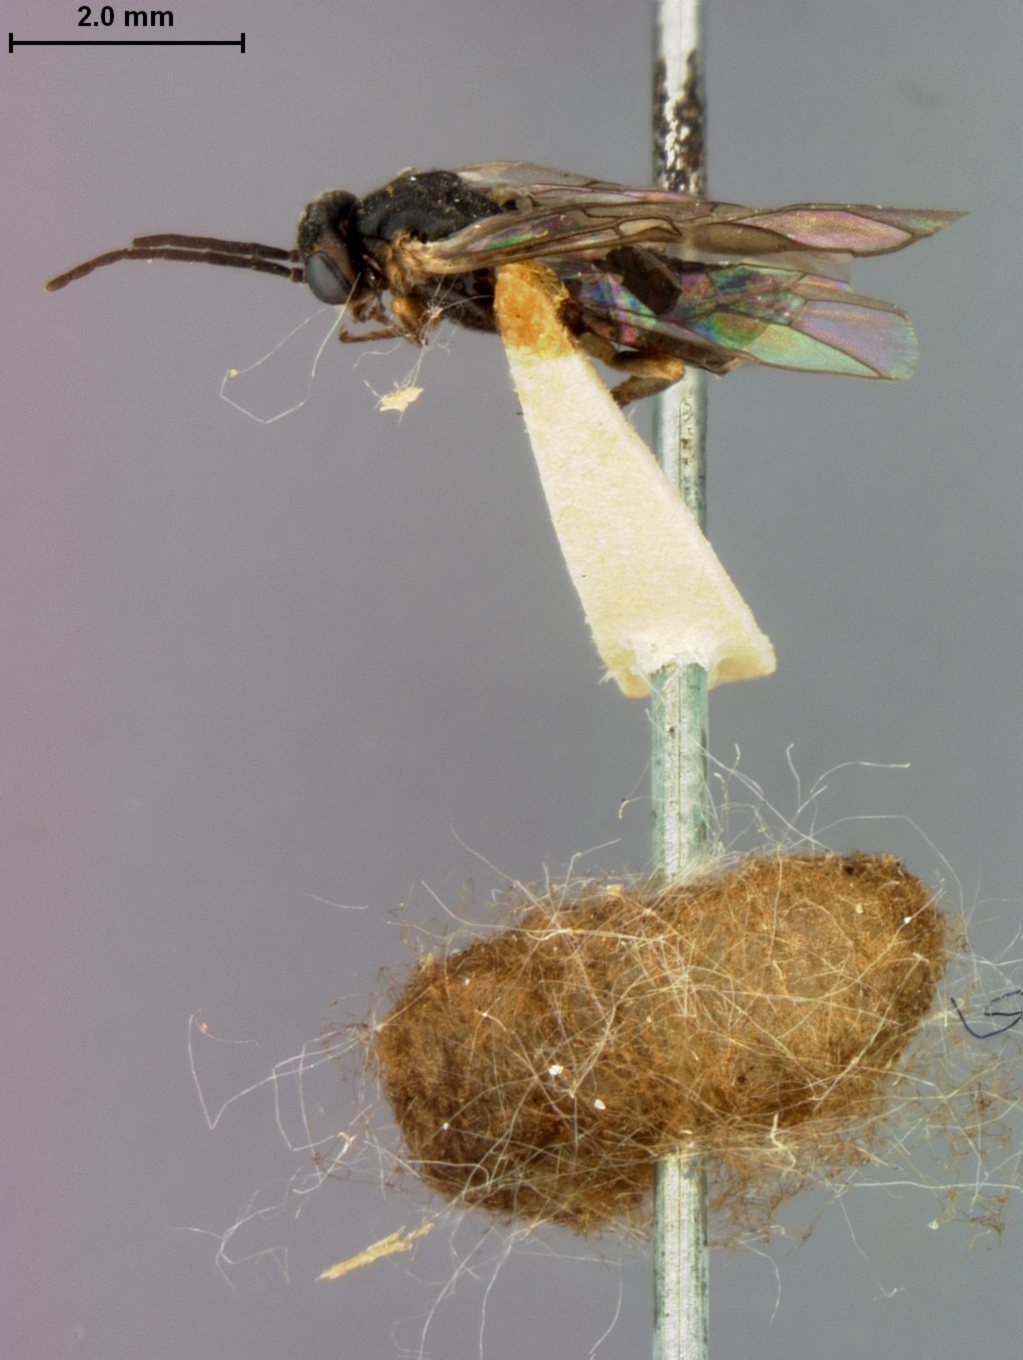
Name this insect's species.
Pontania amentivora
